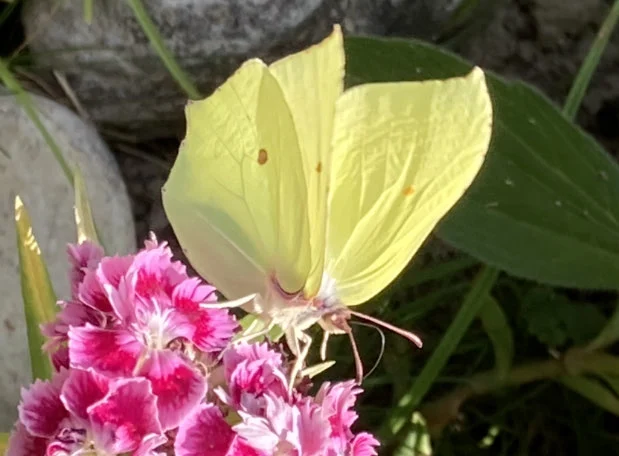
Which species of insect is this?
Gonepteryx rhamni
